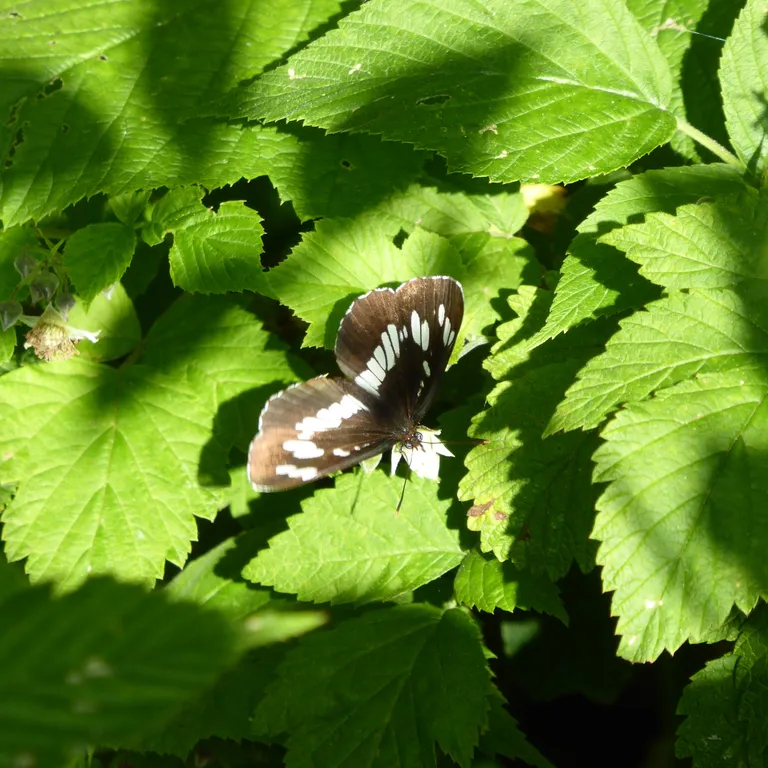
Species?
Neptis rivularis
